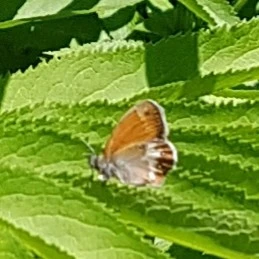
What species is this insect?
Coenonympha arcania
